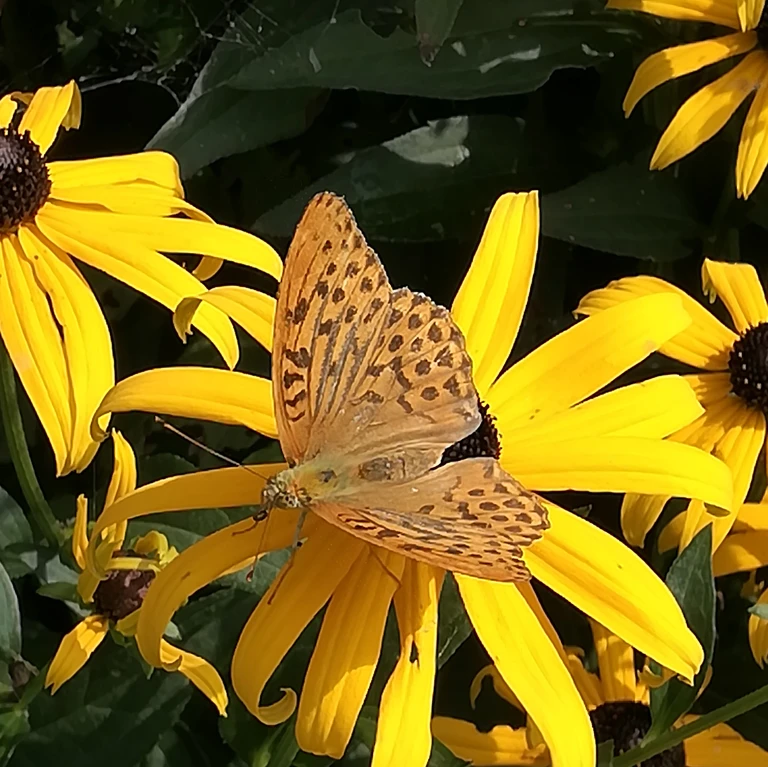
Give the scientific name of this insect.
Argynnis paphia
